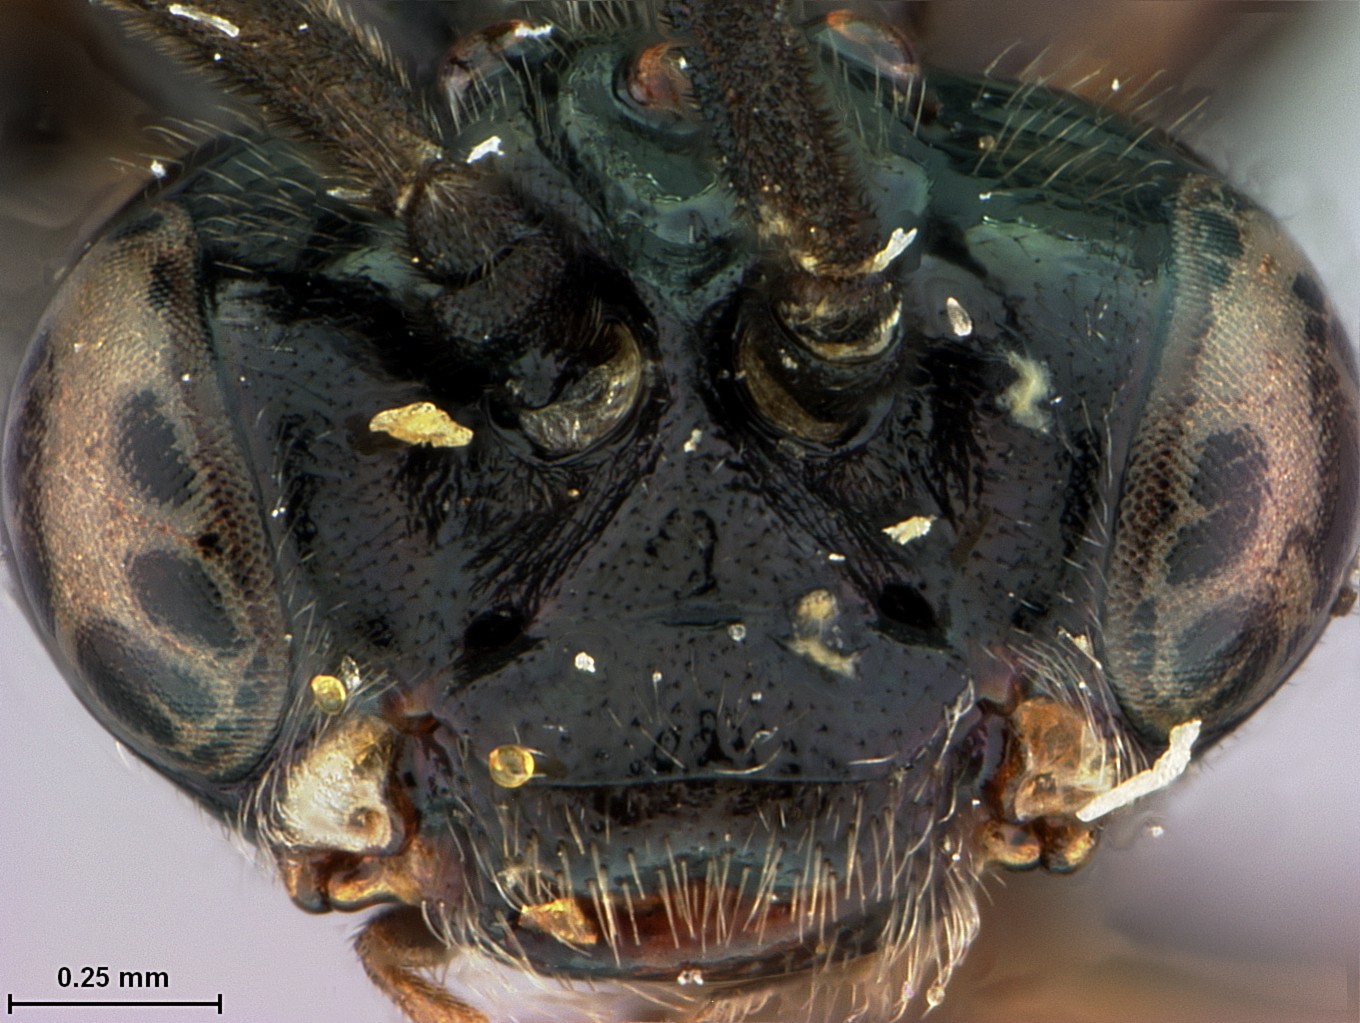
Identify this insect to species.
Sphacophilus ceraus
